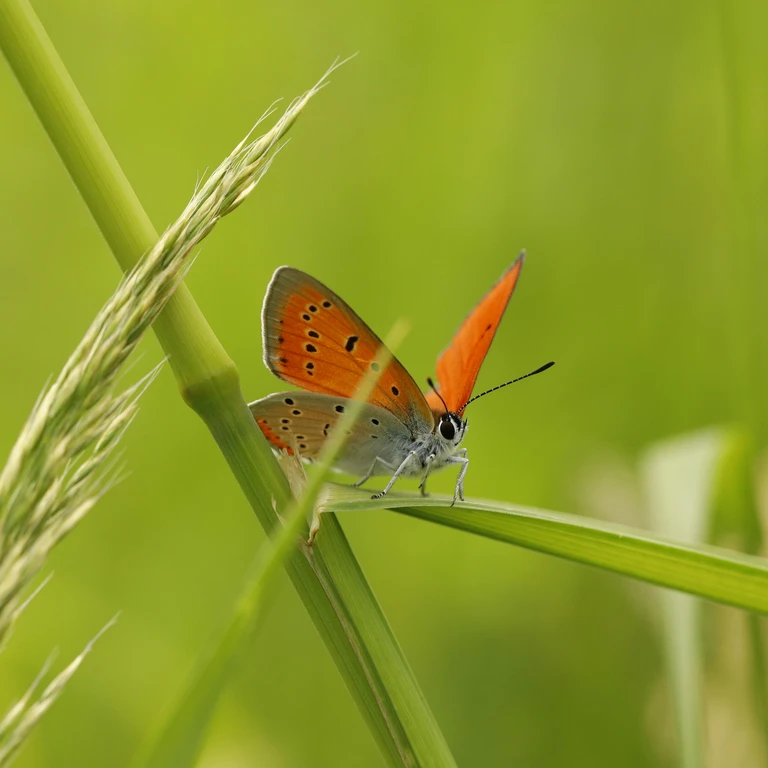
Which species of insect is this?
Lycaena dispar
